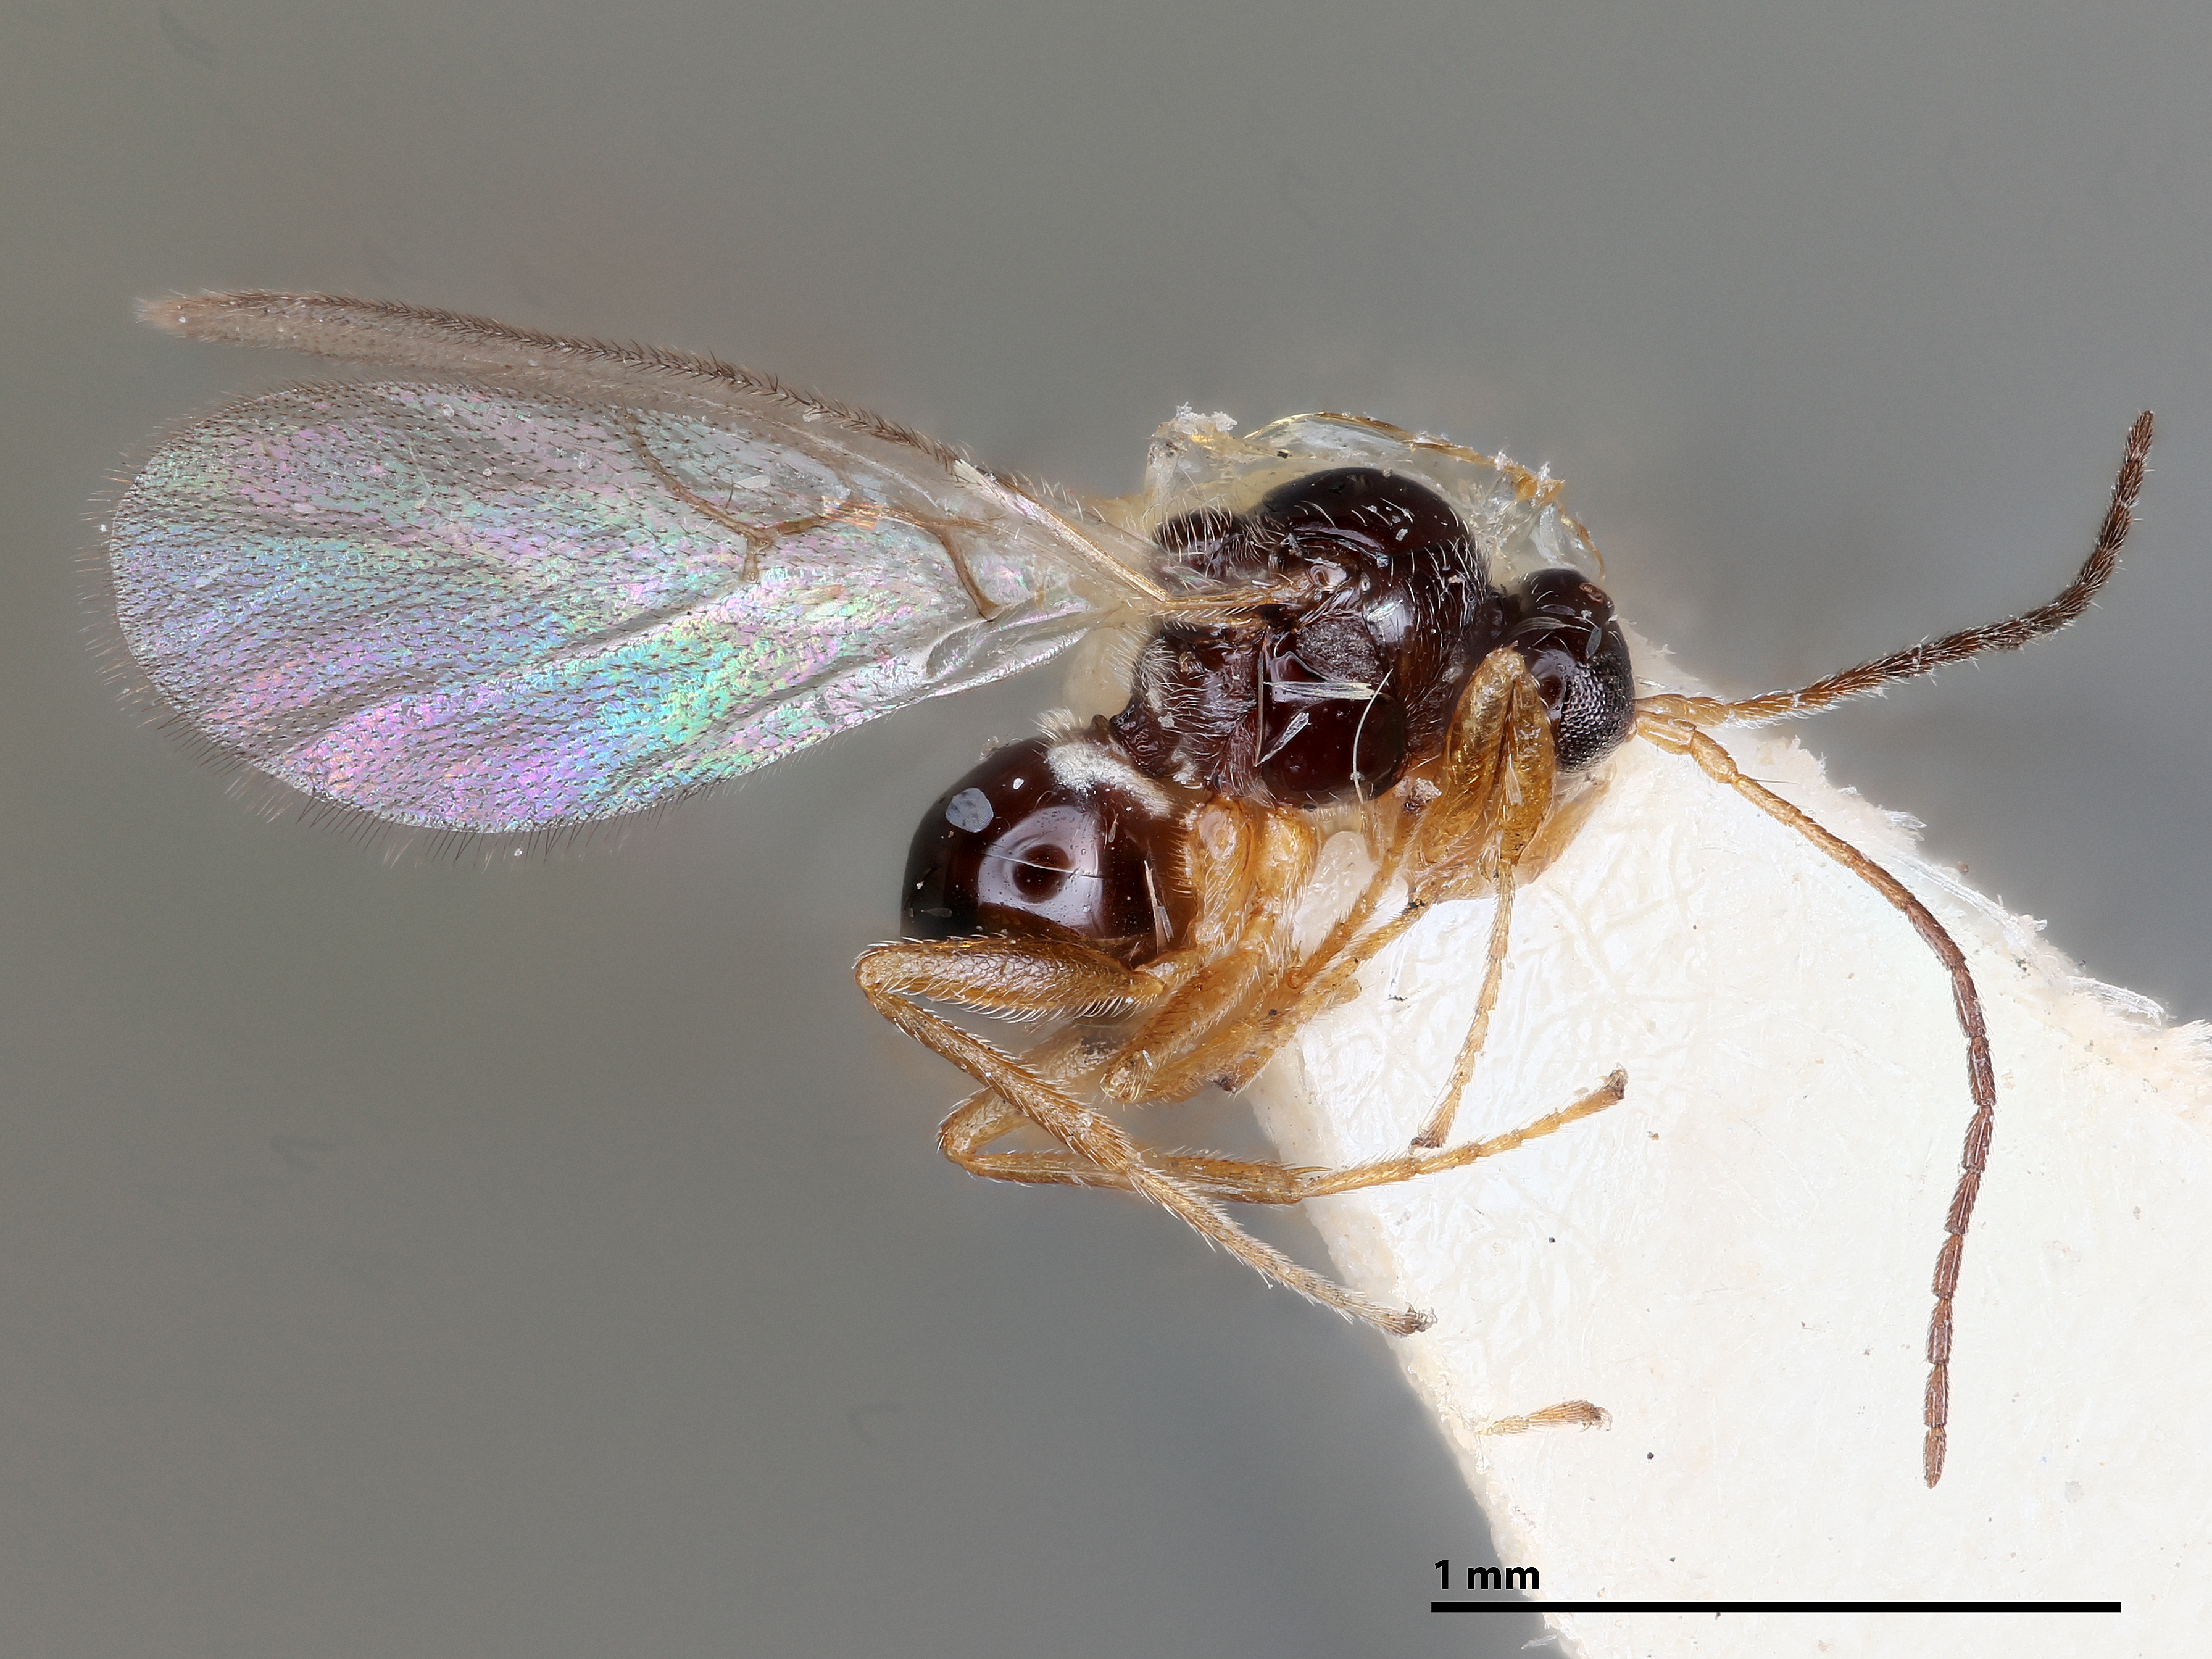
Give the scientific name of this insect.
Alloxysta commensuratus
